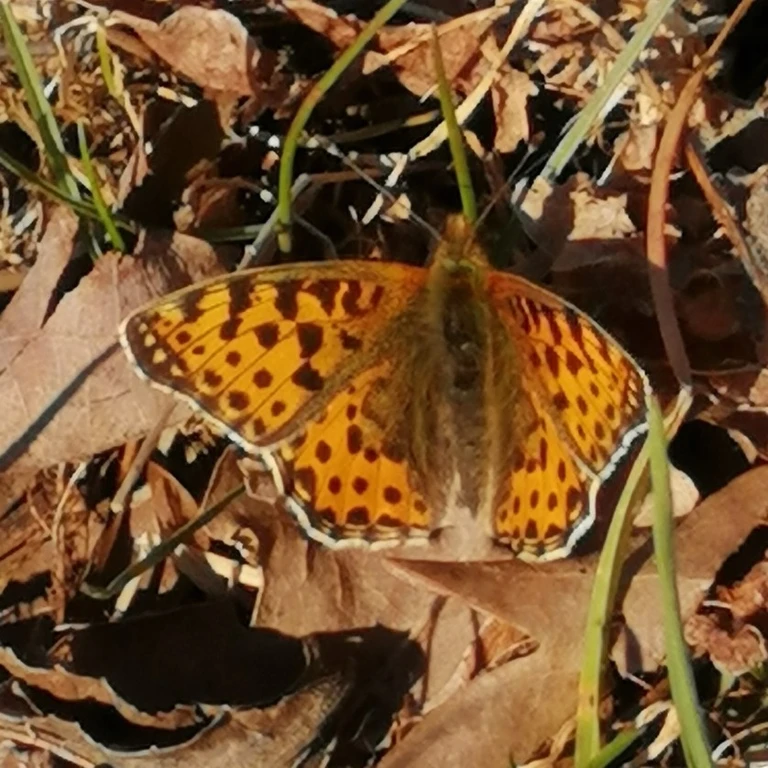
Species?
Issoria lathonia
